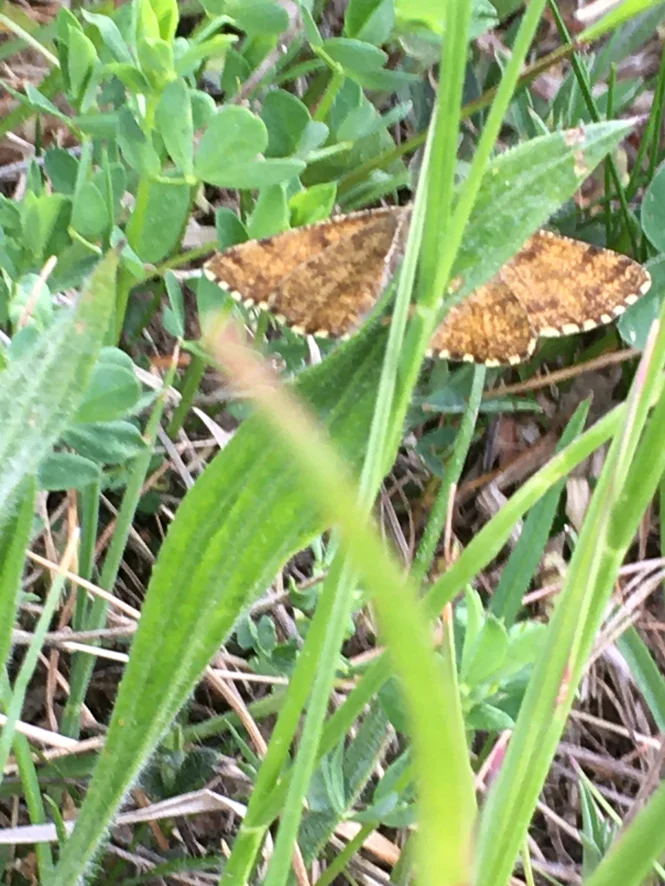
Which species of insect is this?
Ematurga atomaria
